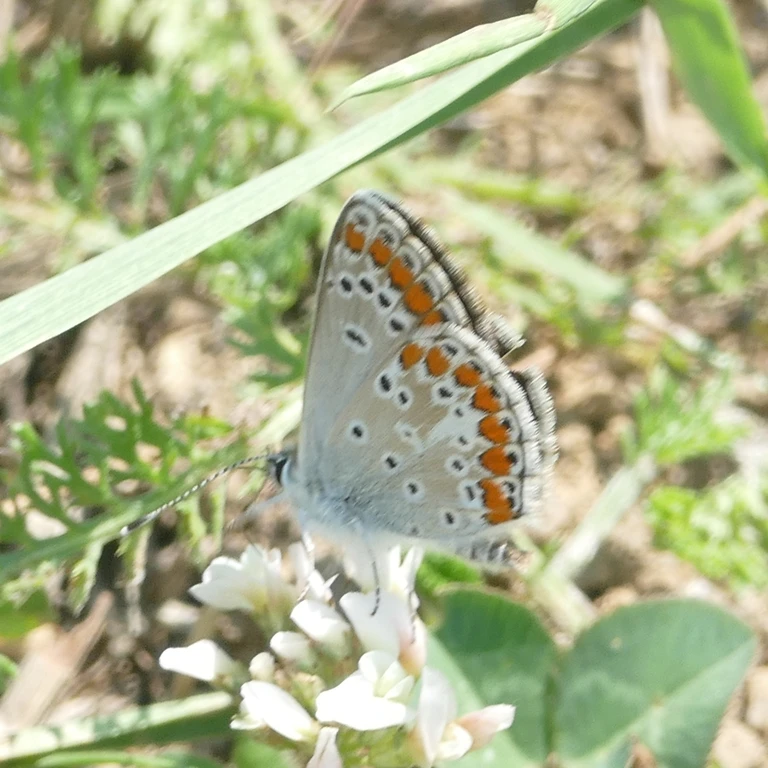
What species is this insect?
Aricia agestis/artaxerxes
